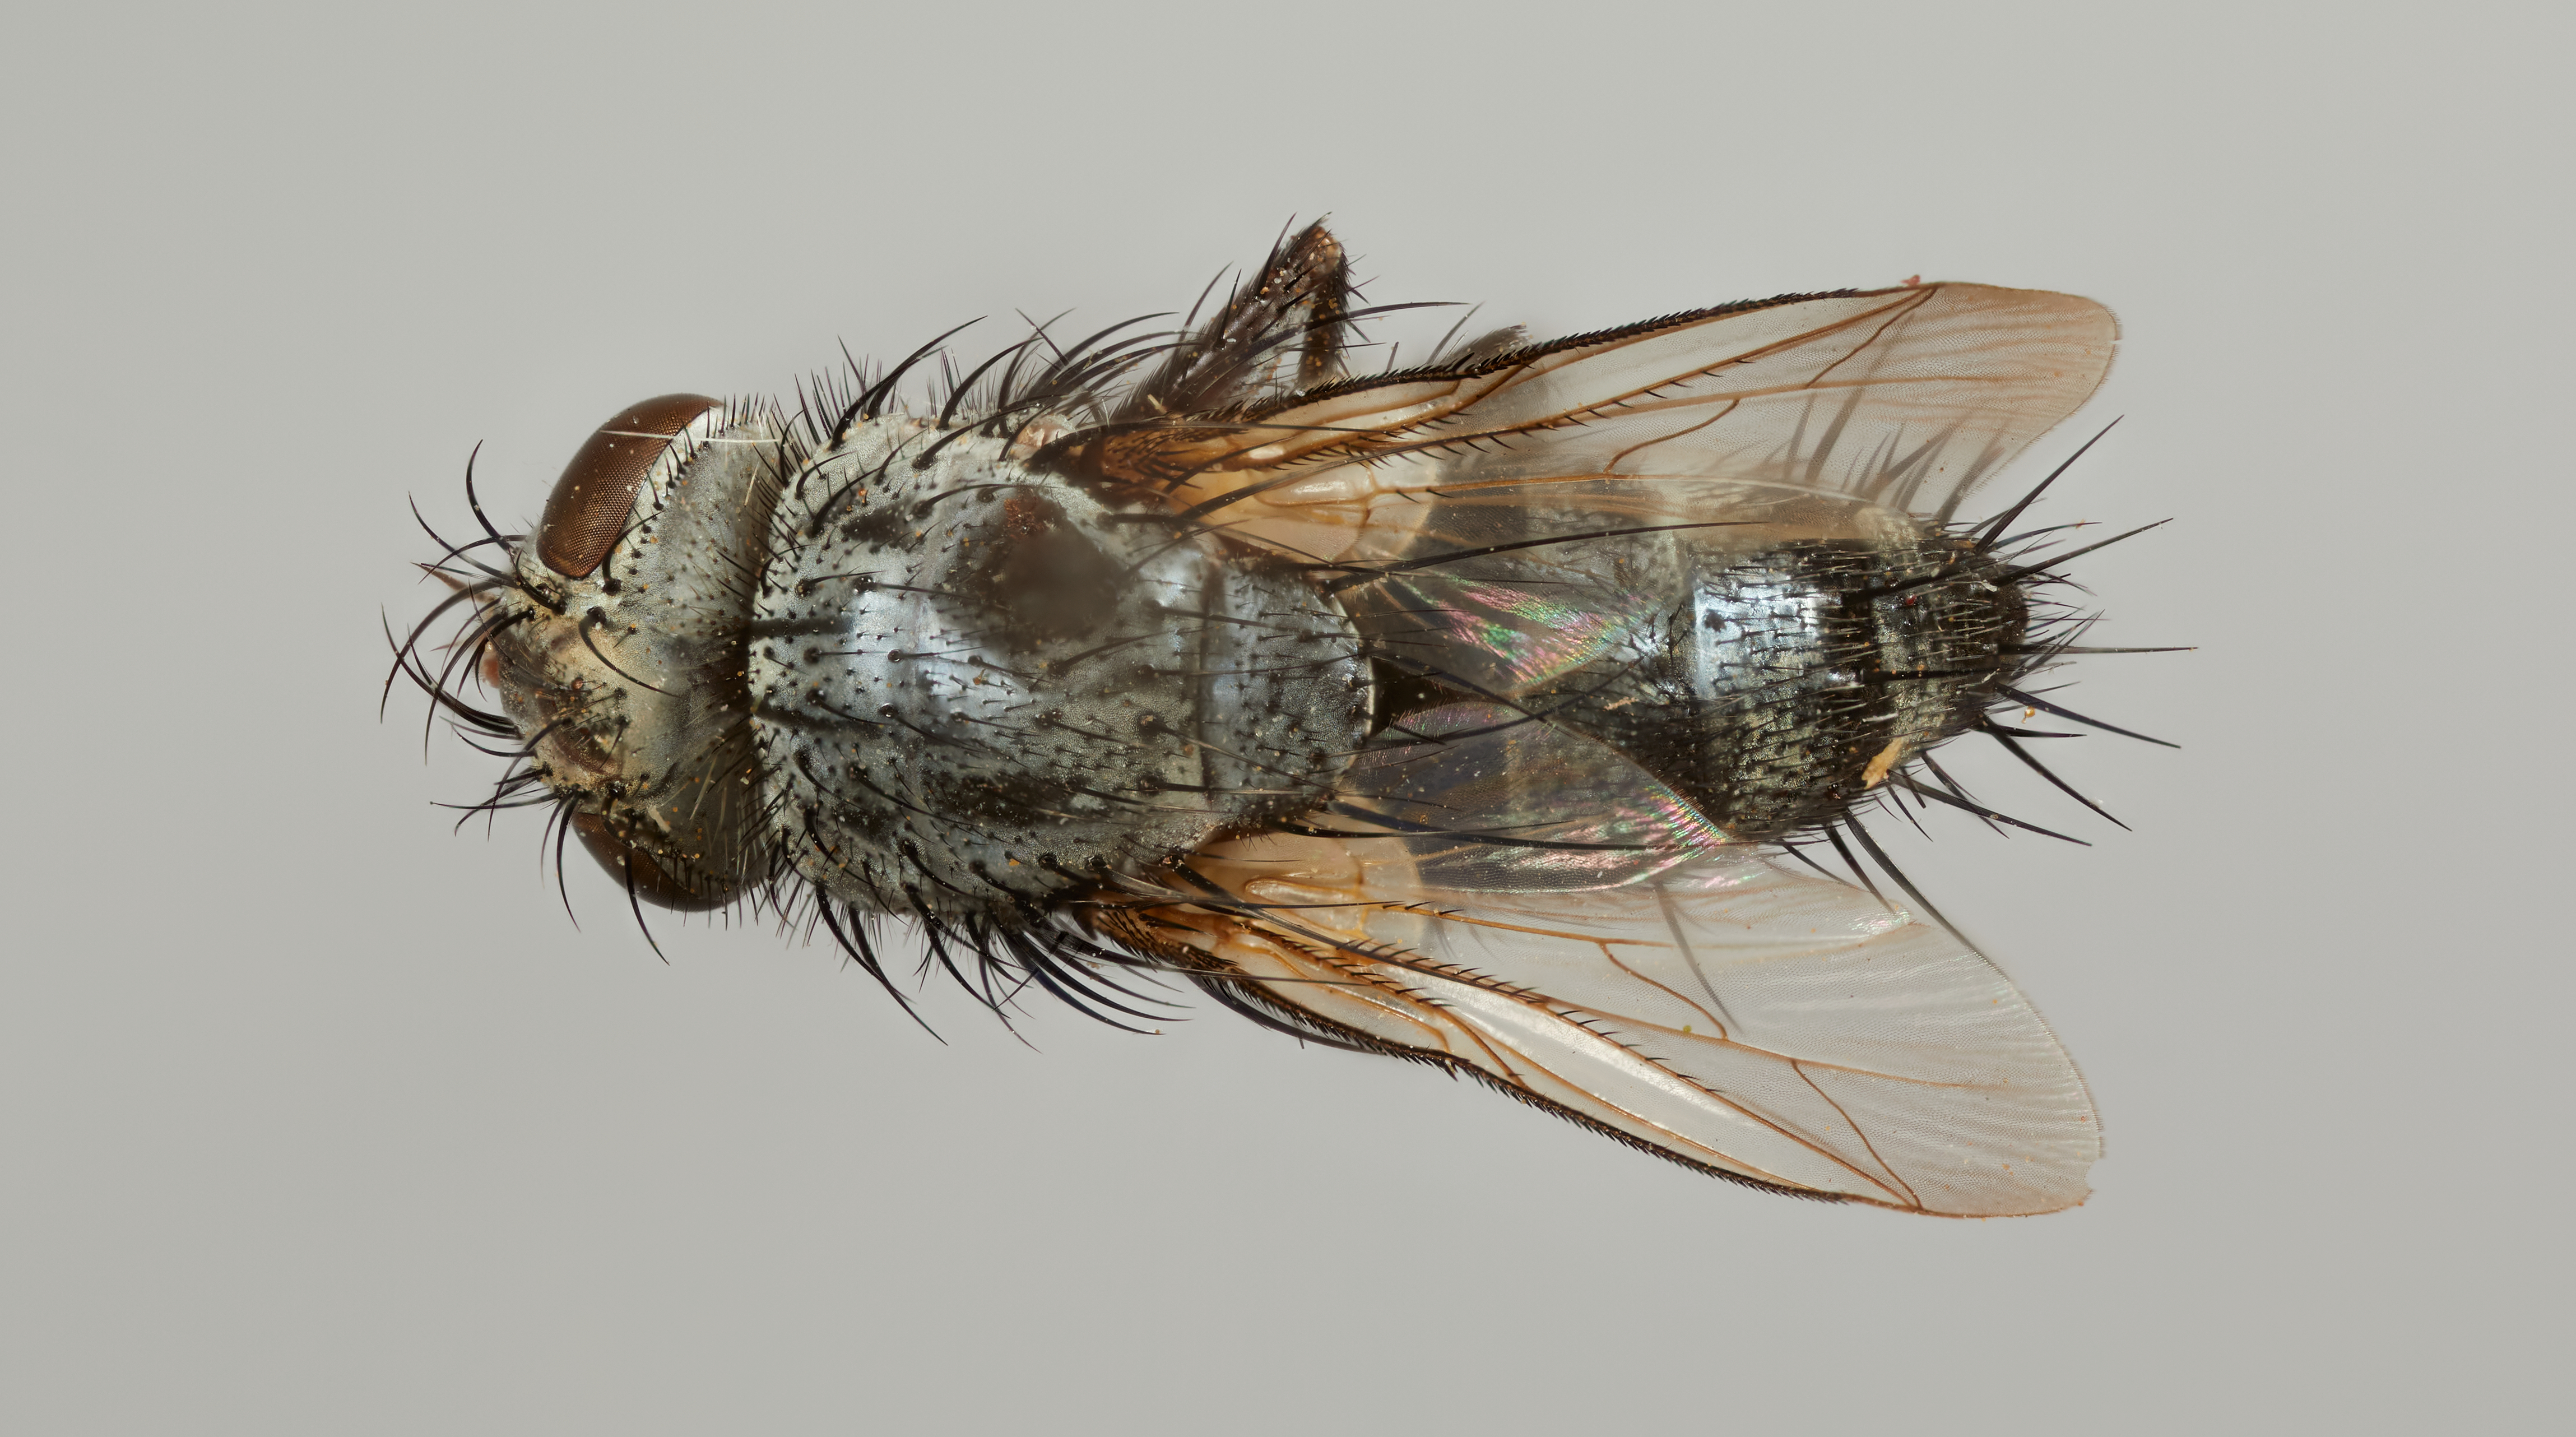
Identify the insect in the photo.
Catalinovoria cauta
